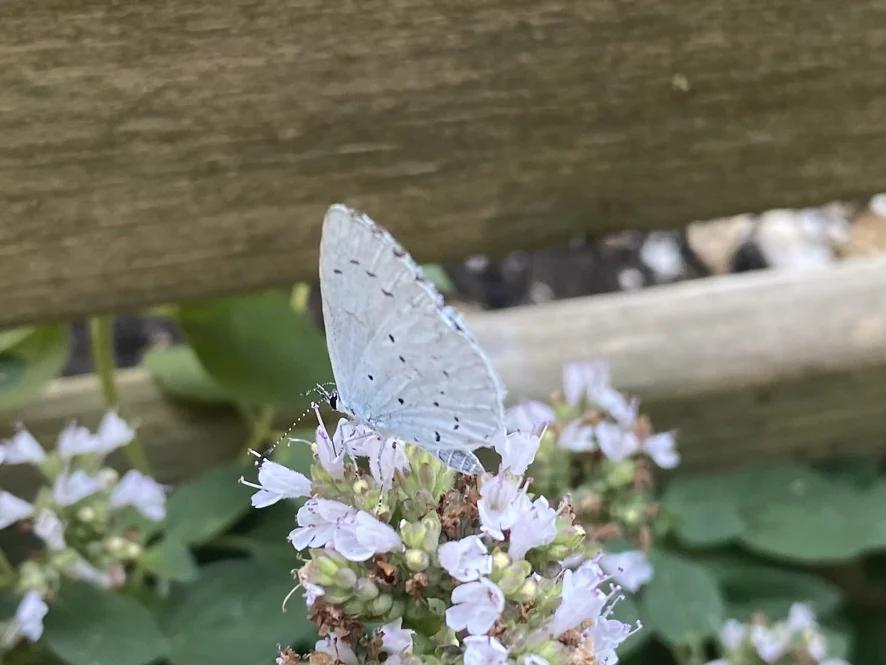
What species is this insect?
Celastrina argiolus
